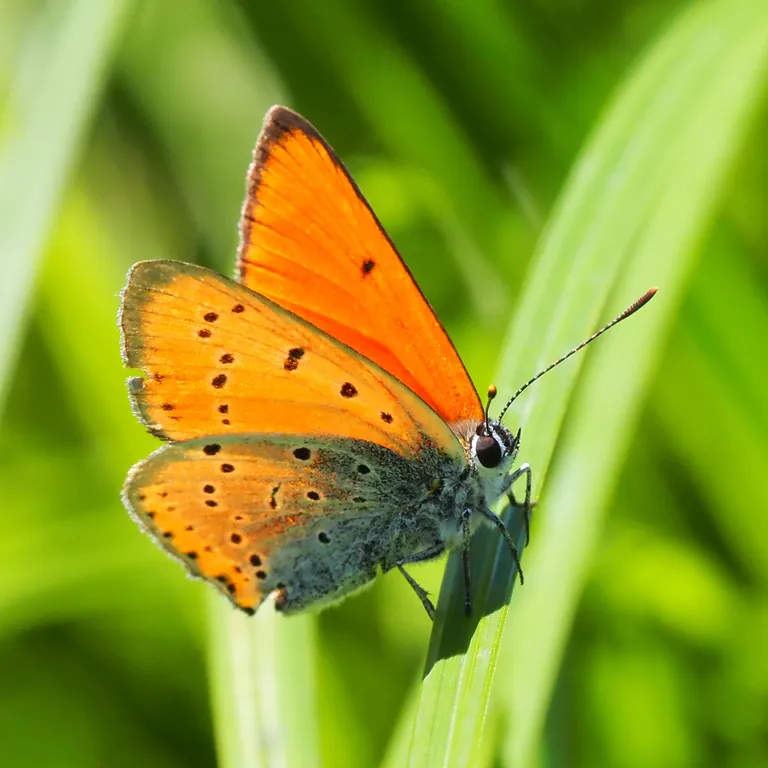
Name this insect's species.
Lycaena dispar
